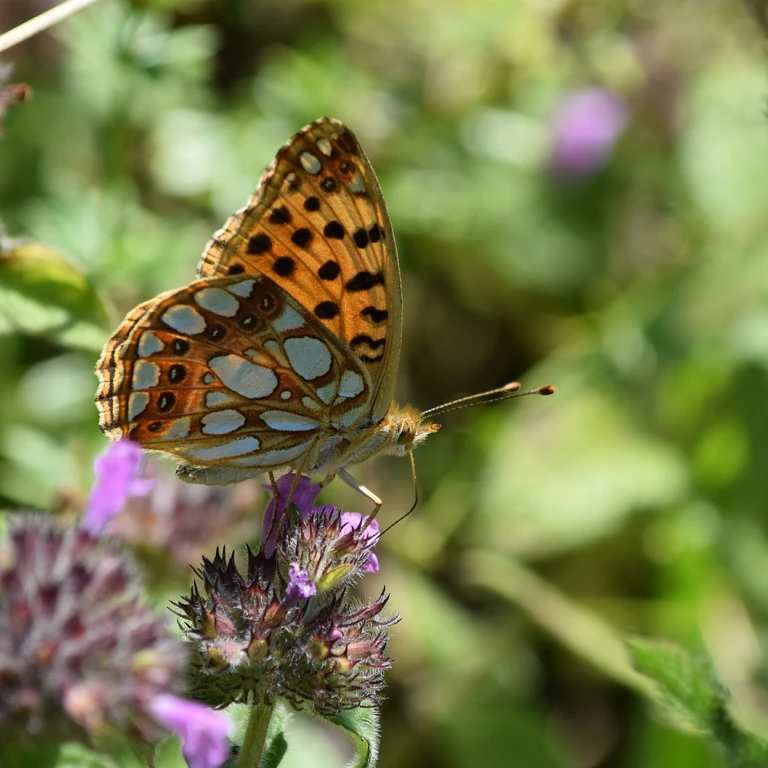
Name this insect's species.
Issoria lathonia
